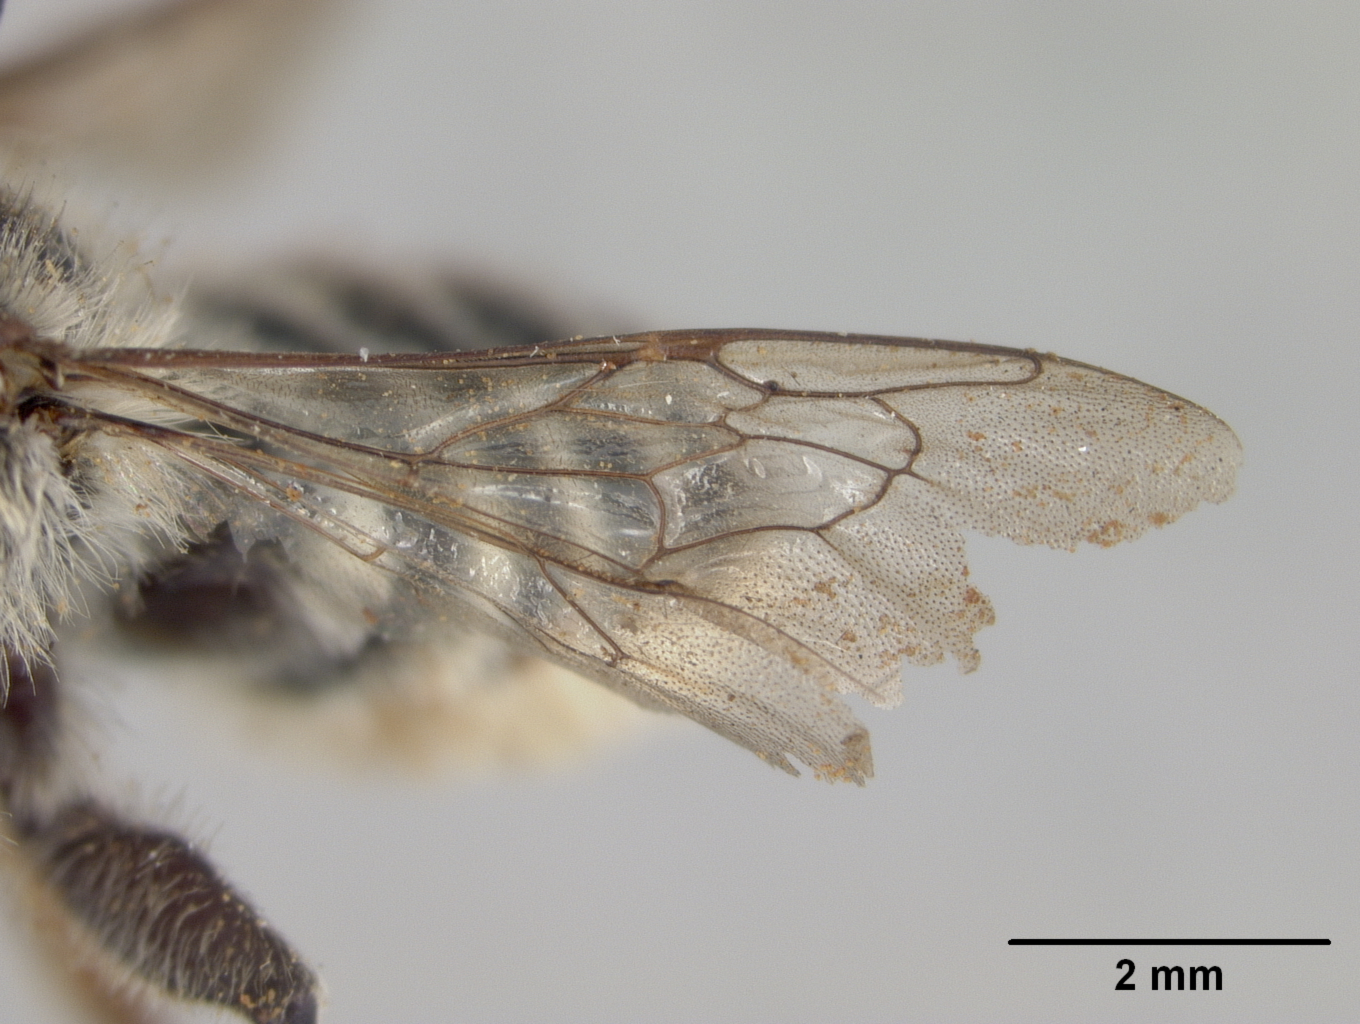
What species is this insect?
Megachile toscata
